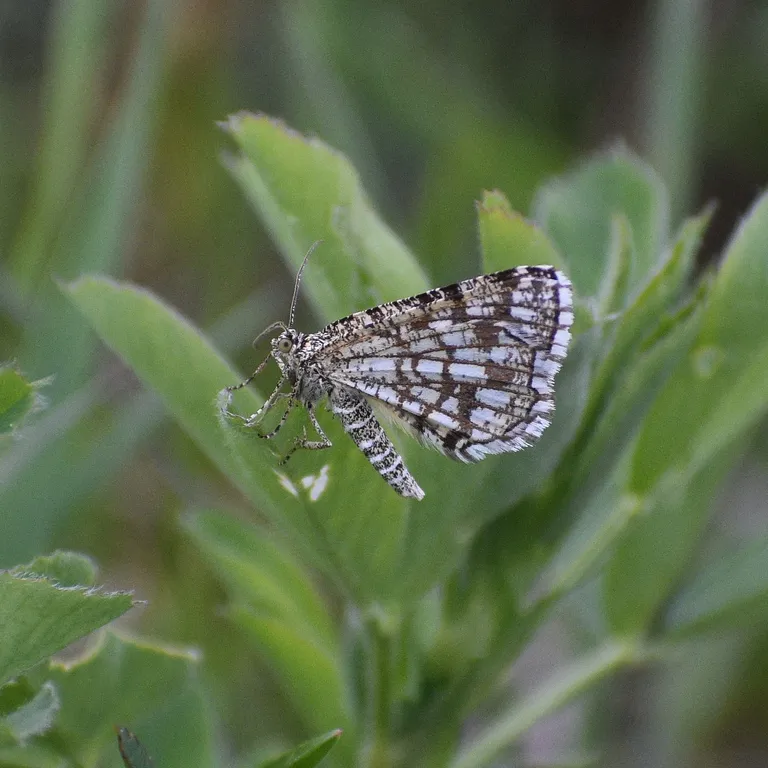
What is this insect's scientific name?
Chiasmia clathrata
